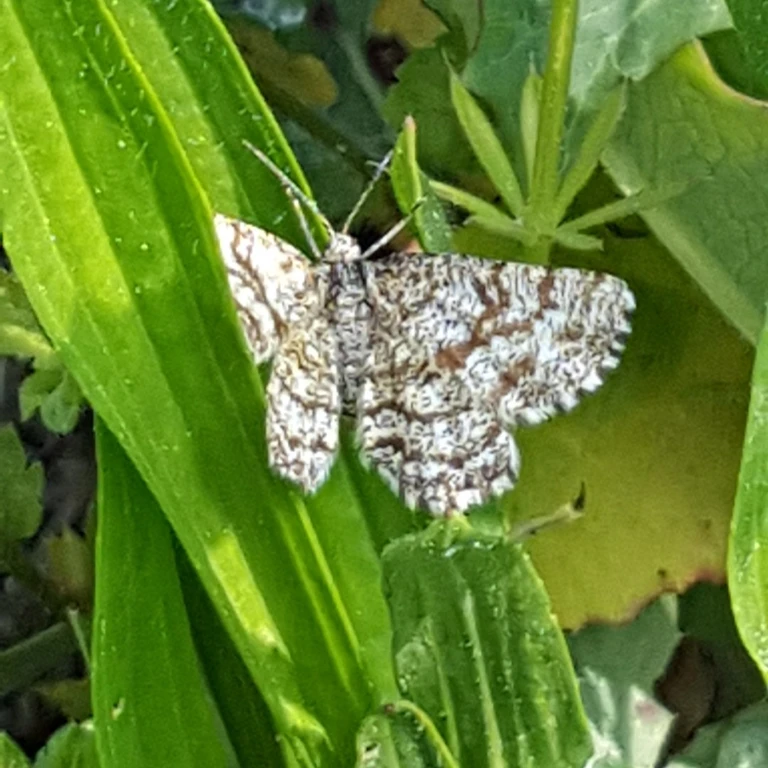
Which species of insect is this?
Ematurga atomaria
